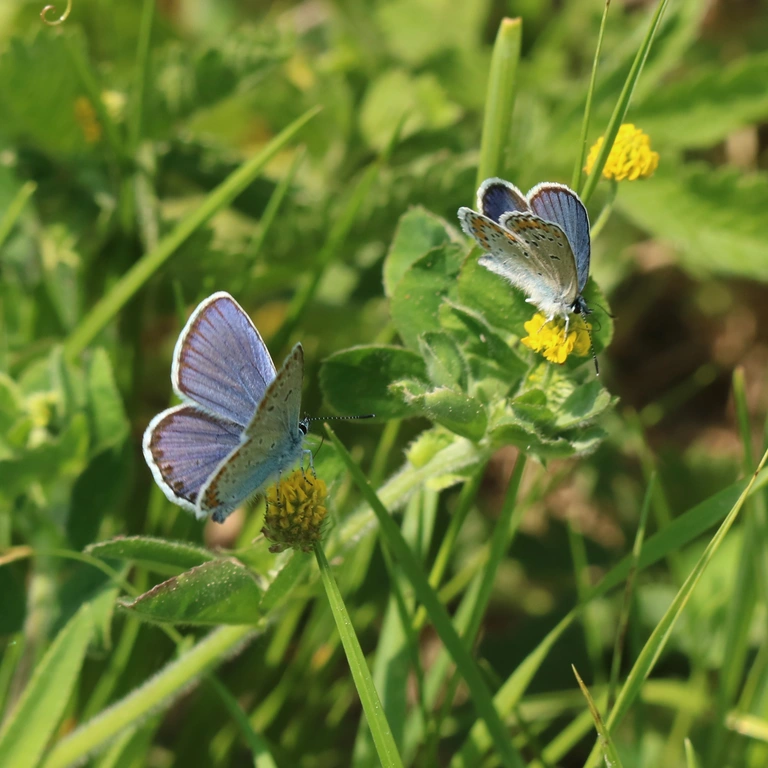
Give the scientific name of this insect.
Plebejus argyrognomon
